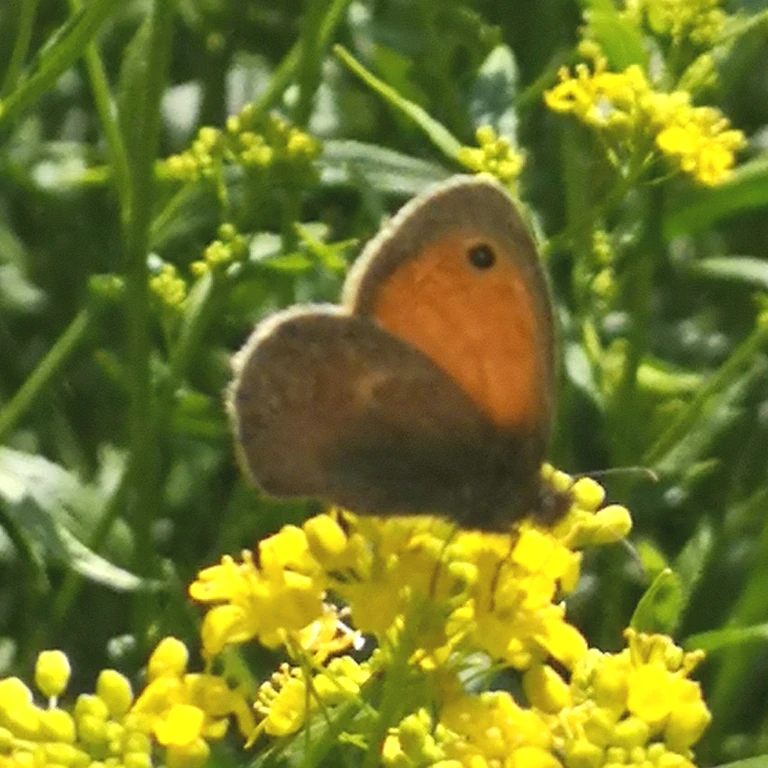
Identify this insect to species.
Coenonympha pamphilus
